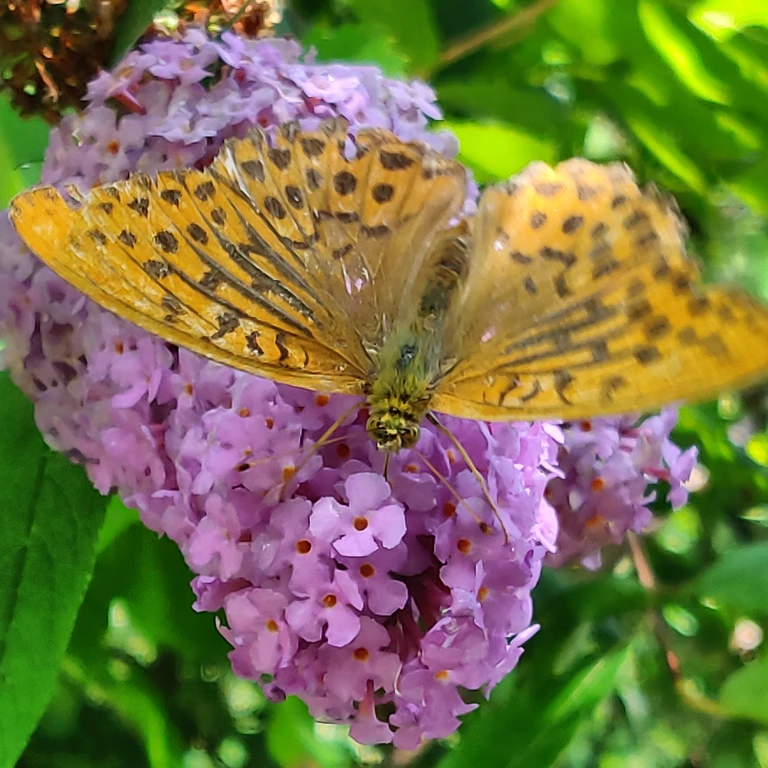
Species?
Argynnis paphia
